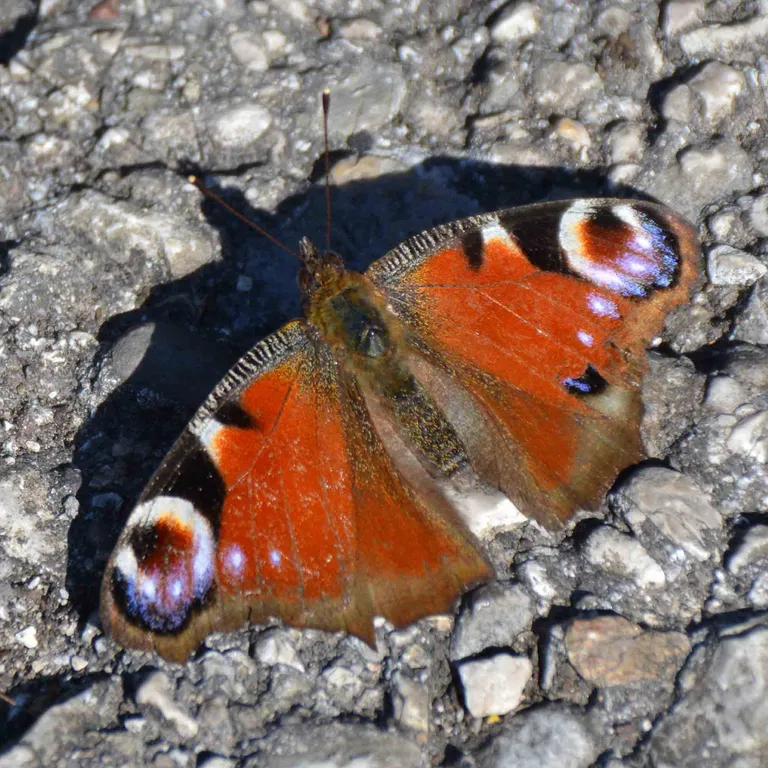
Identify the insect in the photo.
Aglais io
